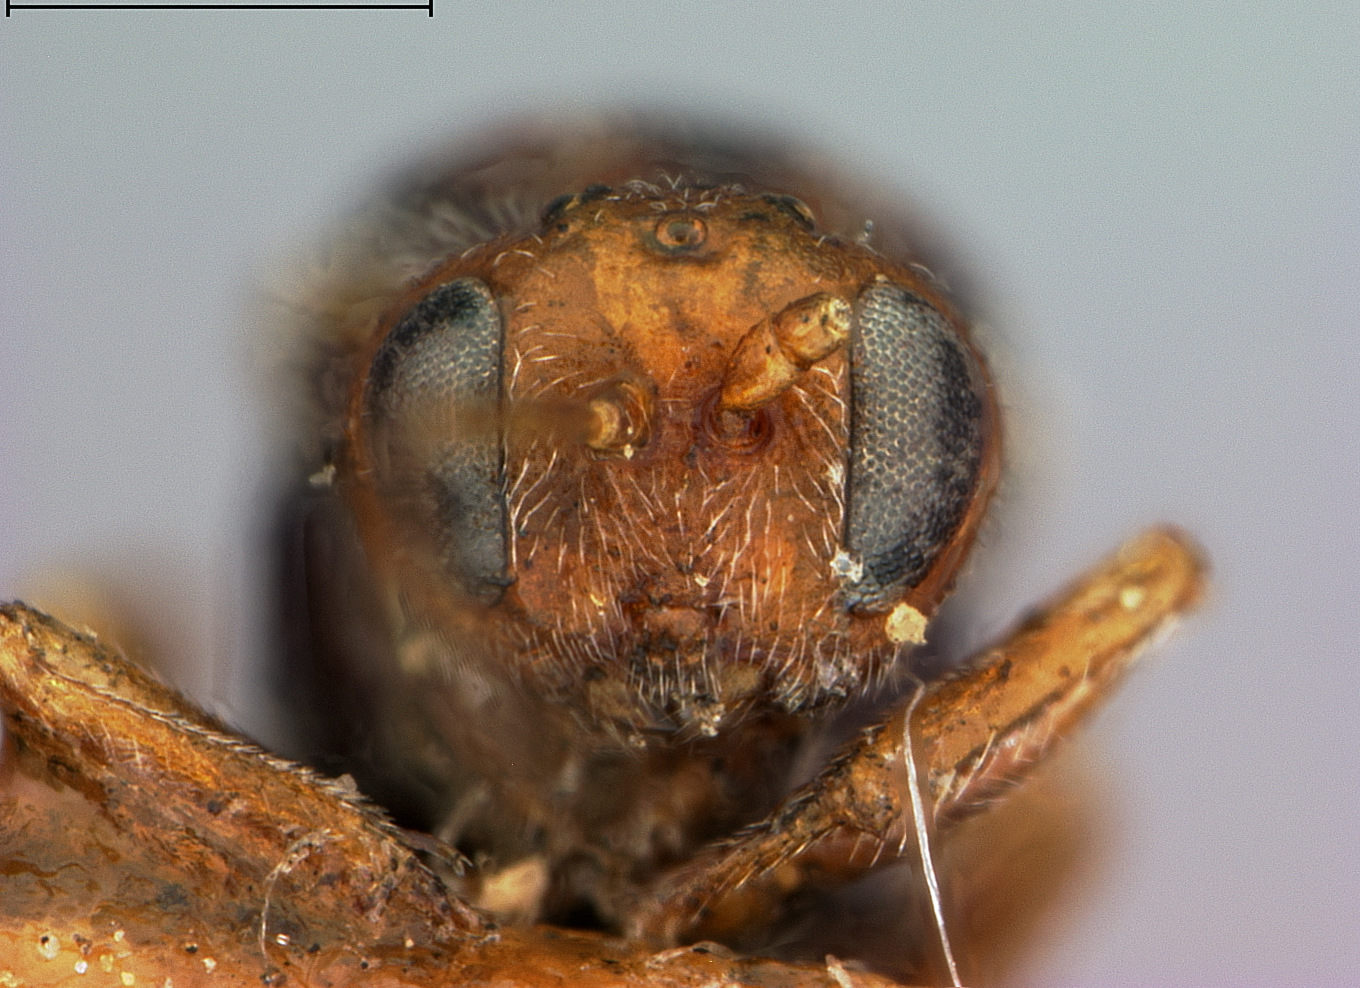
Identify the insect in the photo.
Andricus stropus
